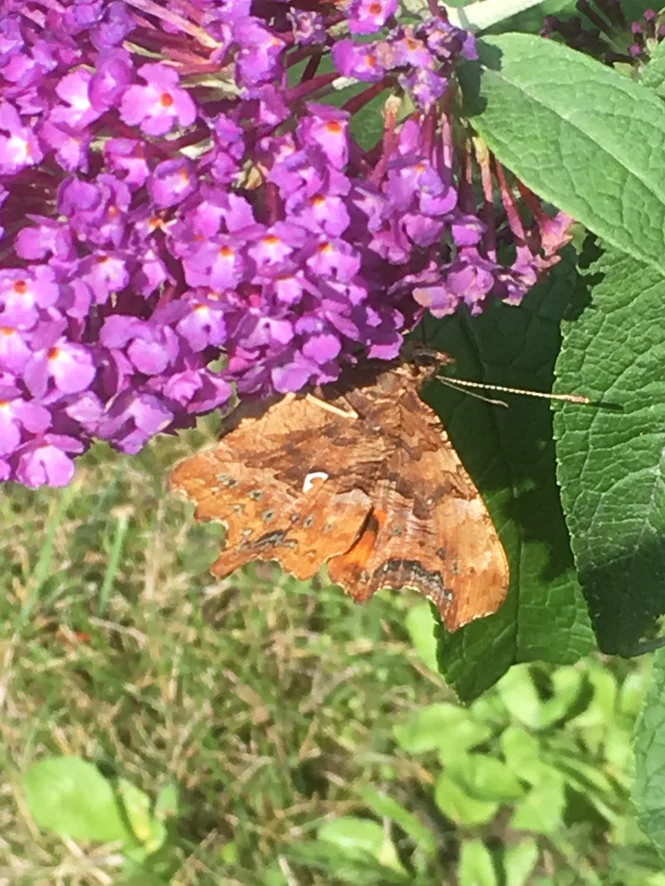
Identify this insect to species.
Polygonia c-album
